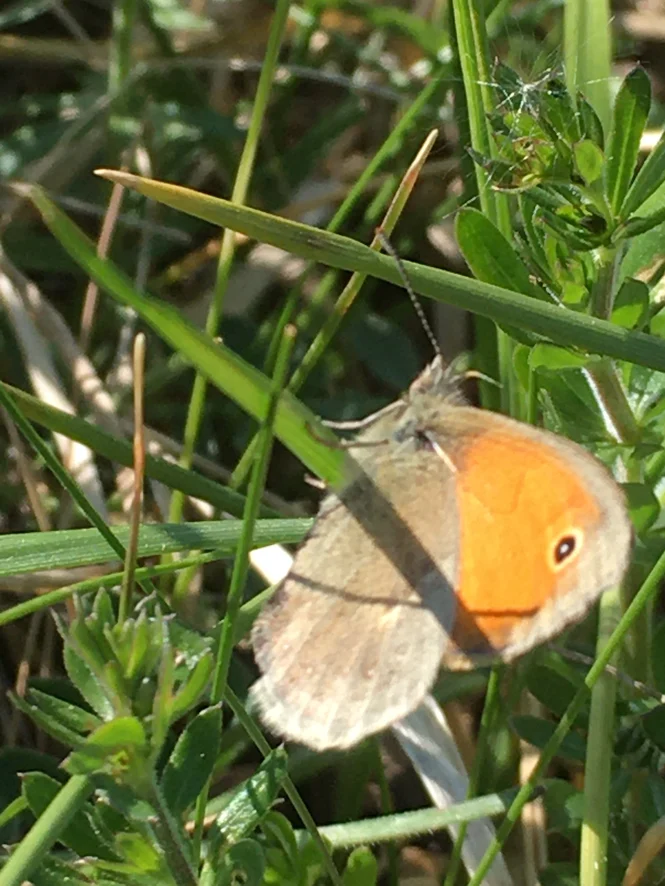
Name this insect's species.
Coenonympha pamphilus
